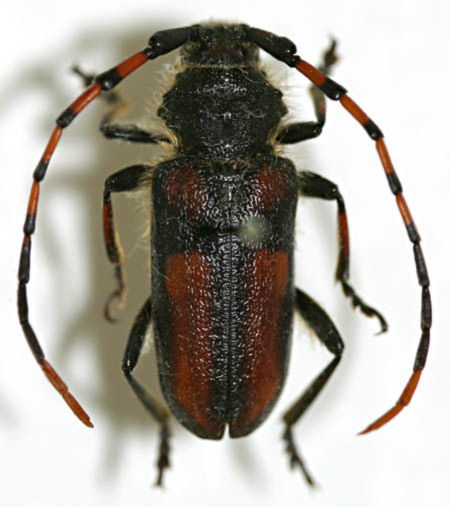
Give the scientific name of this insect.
Deretrachys montanus (also Trachyderes montanus)
